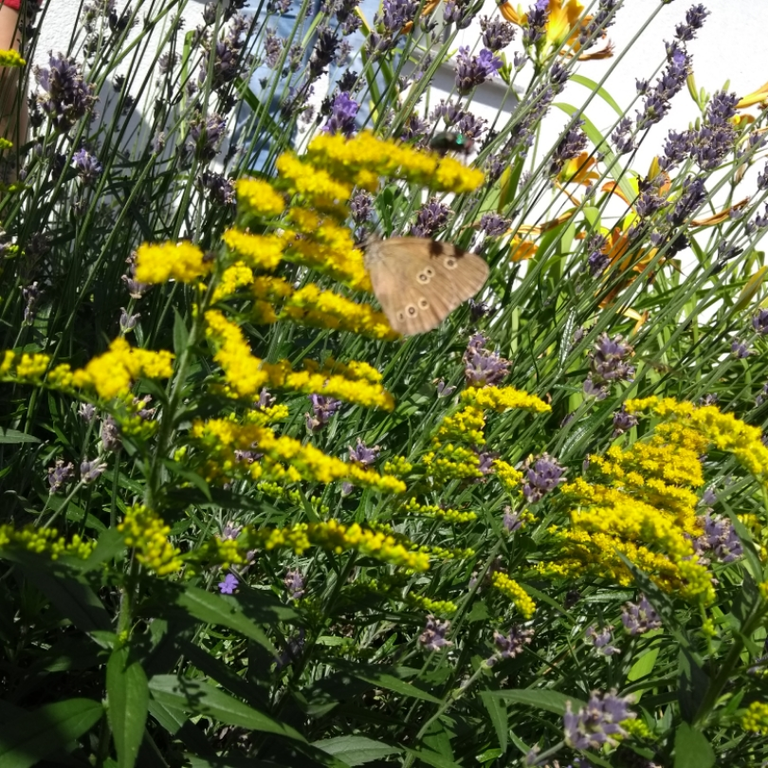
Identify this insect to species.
Aphantopus hyperantus
